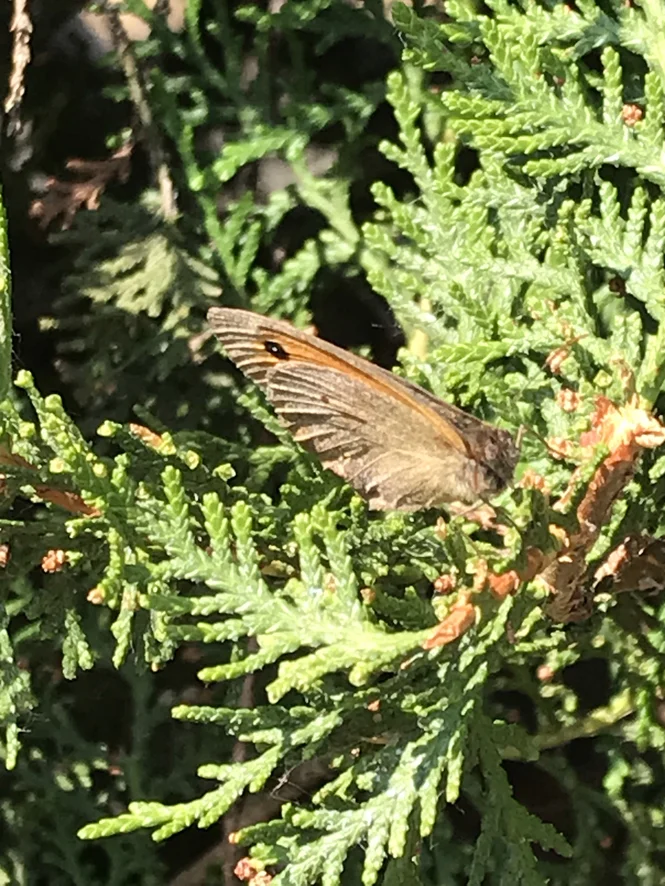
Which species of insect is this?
Maniola jurtina
